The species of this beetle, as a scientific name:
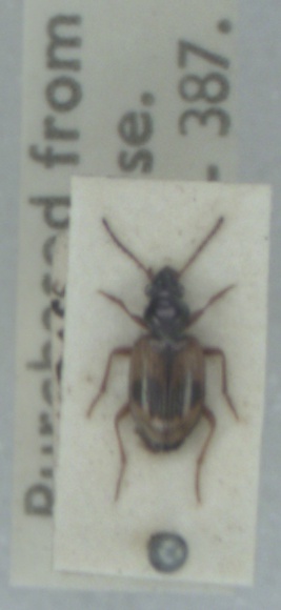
Bembidion pallidipenne
